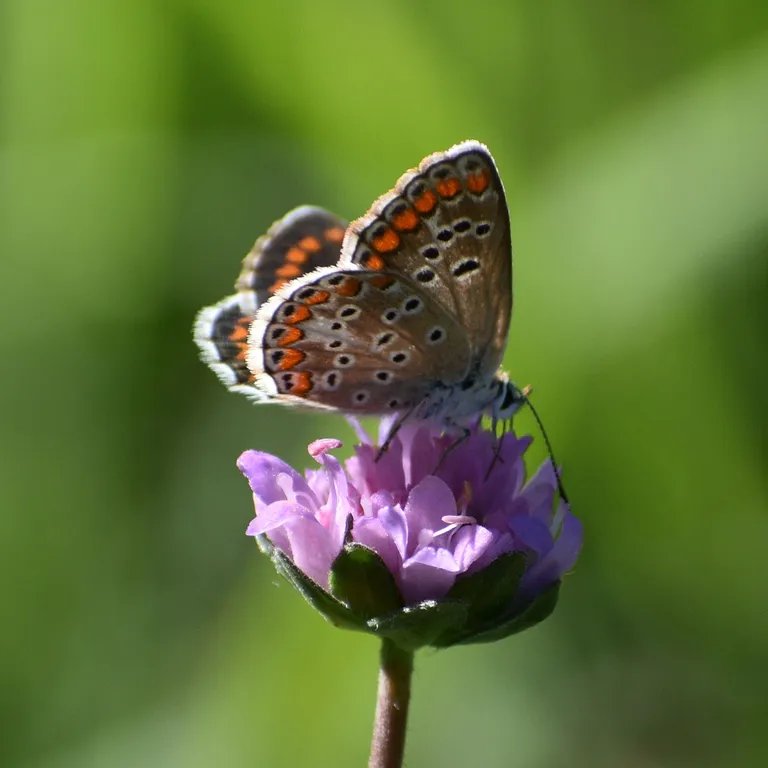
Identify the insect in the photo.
Aricia agestis/artaxerxes
